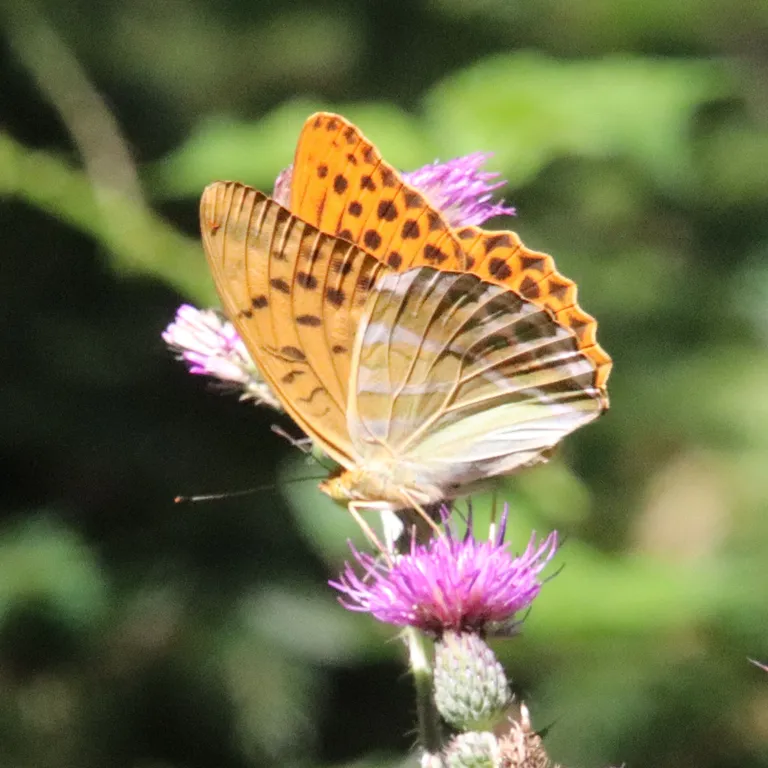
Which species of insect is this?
Argynnis paphia
